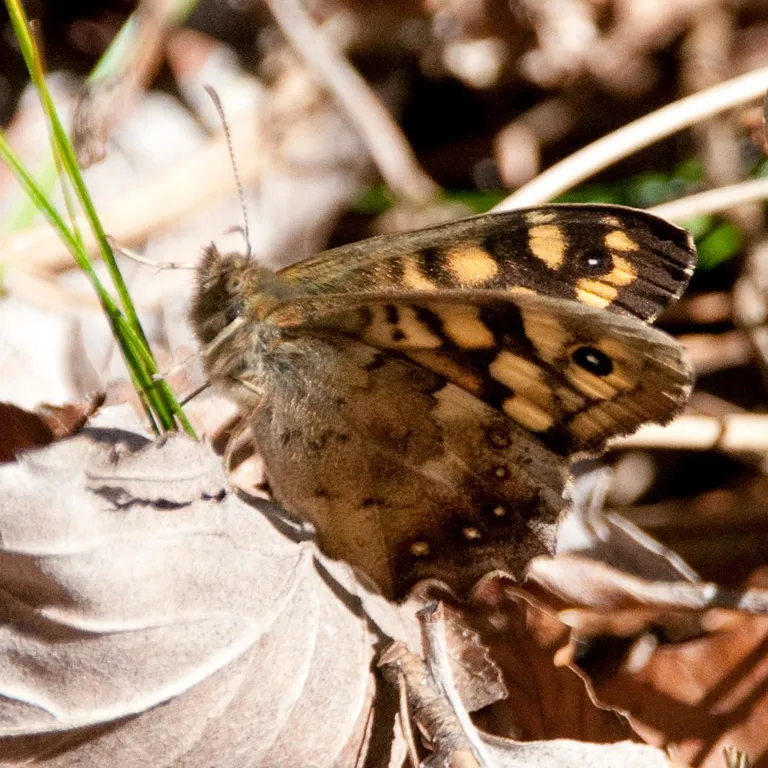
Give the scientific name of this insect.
Pararge aegeria
